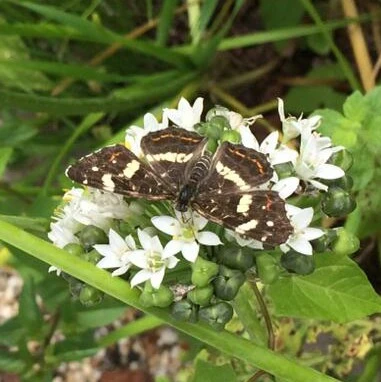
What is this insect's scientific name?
Araschnia levana
